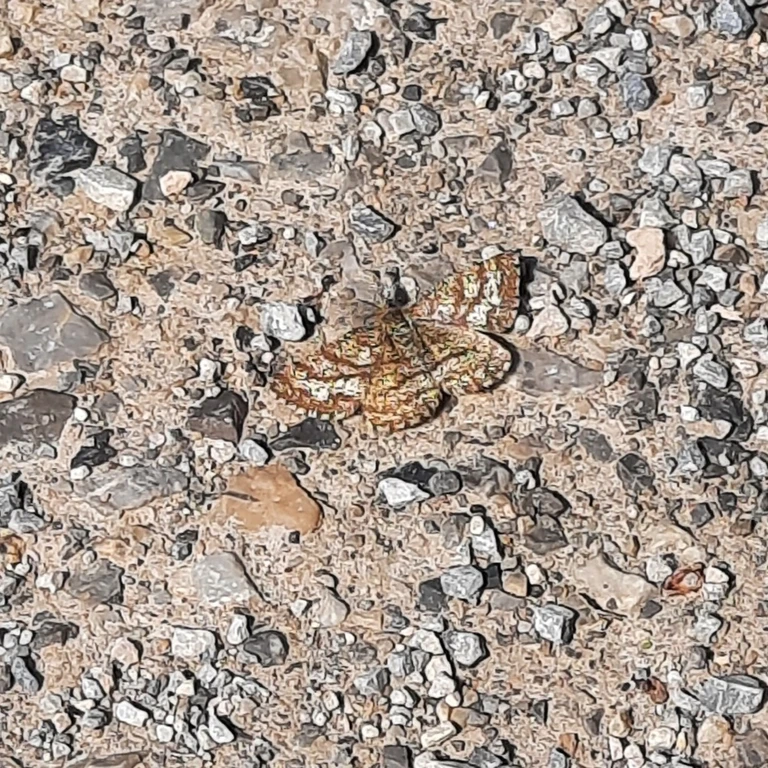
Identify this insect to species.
Ematurga atomaria
